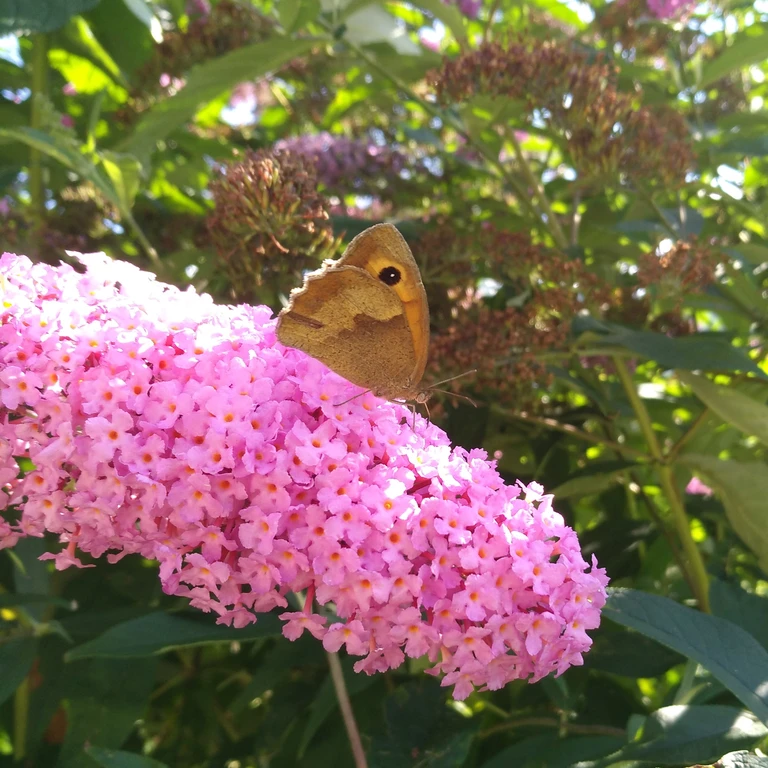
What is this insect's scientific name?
Maniola jurtina
